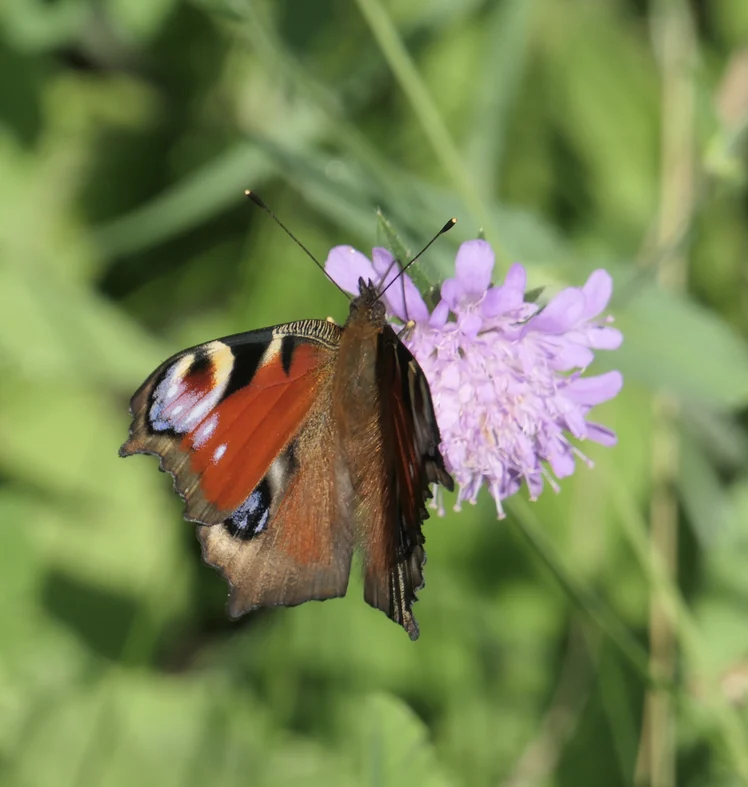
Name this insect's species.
Aglais io
